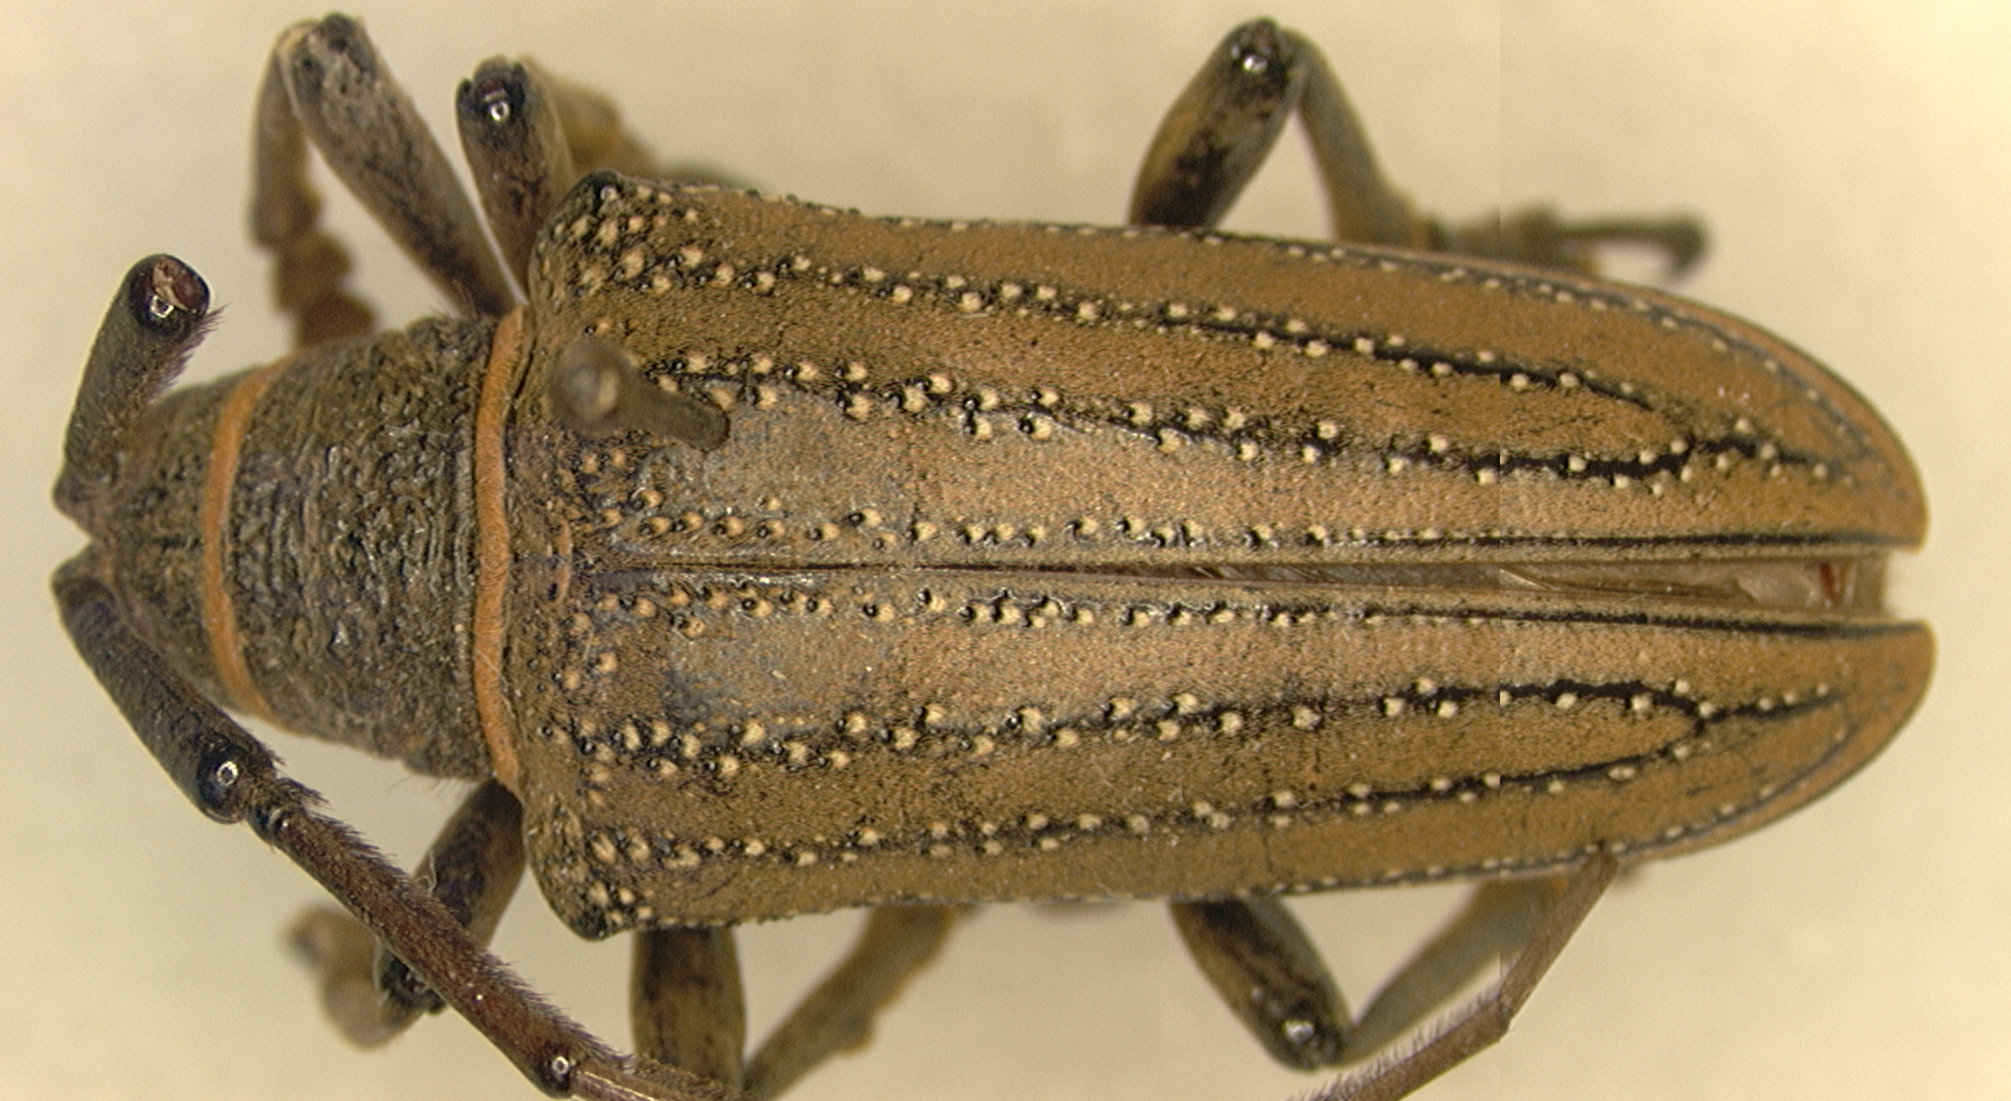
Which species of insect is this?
Jamesia lineata (also Paraclytemnestra lineata)
